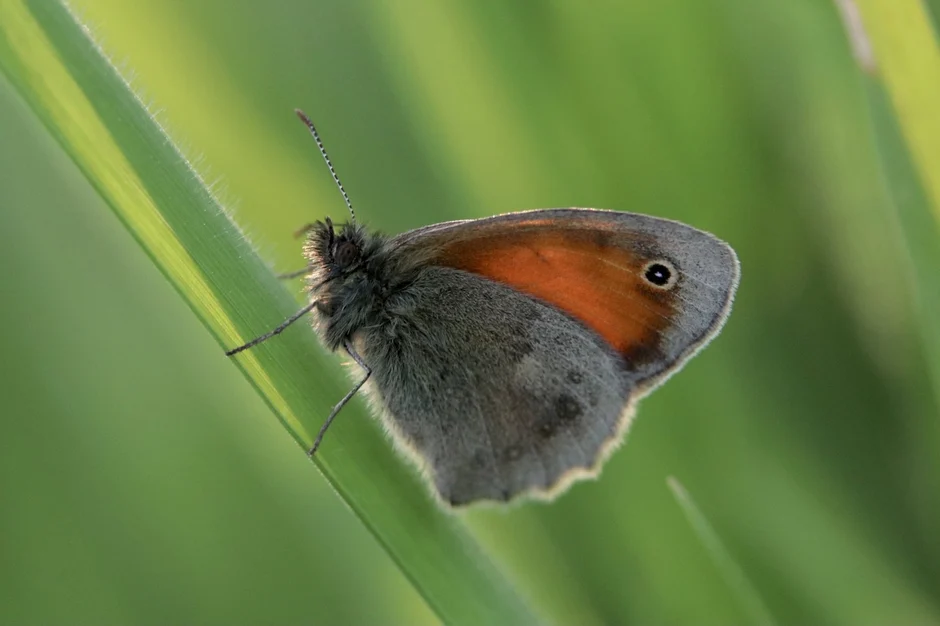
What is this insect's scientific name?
Coenonympha pamphilus
